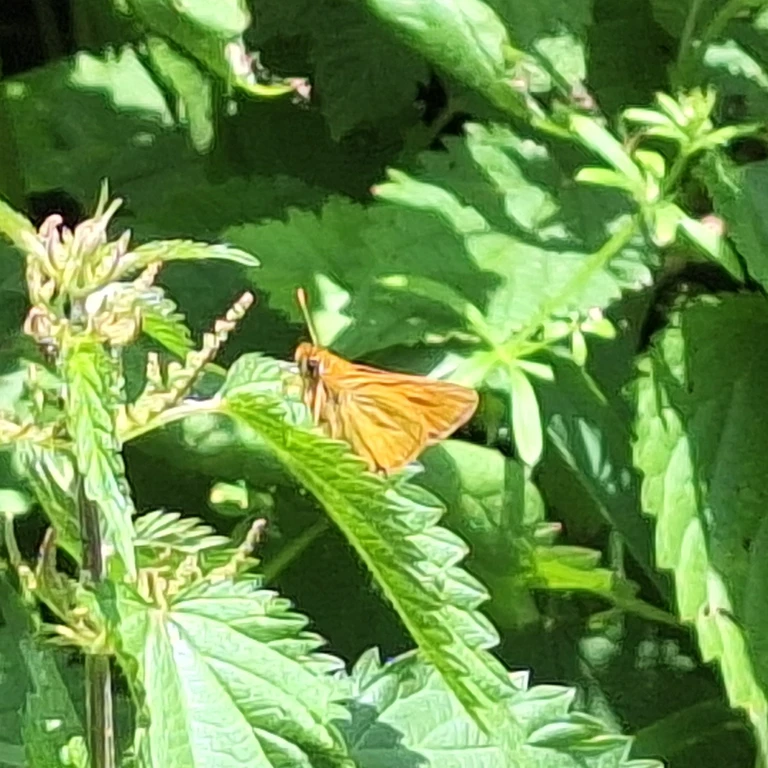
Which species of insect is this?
Ochlodes sylvanus (also Ochlodes venata)
